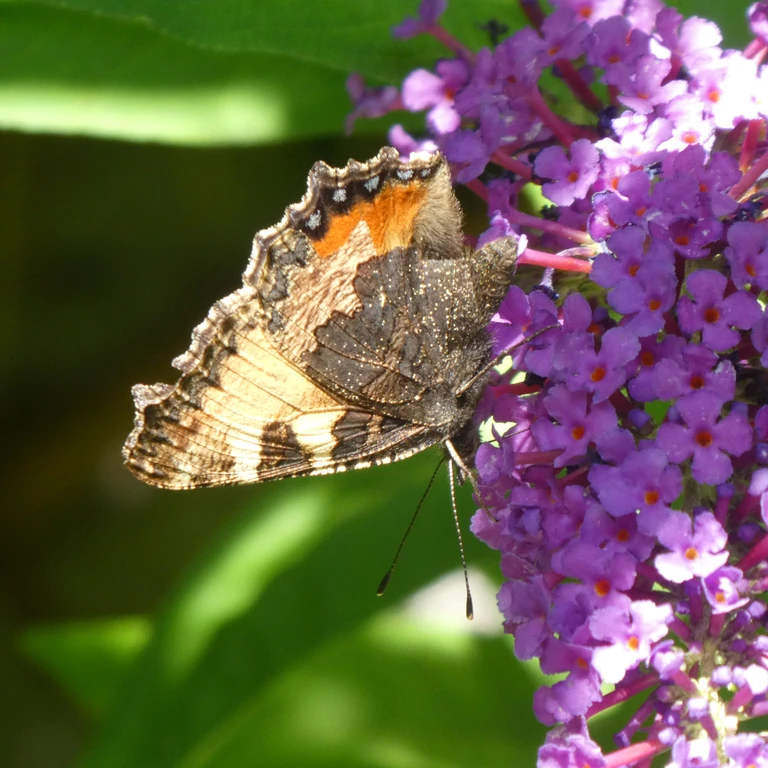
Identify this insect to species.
Aglais urticae
